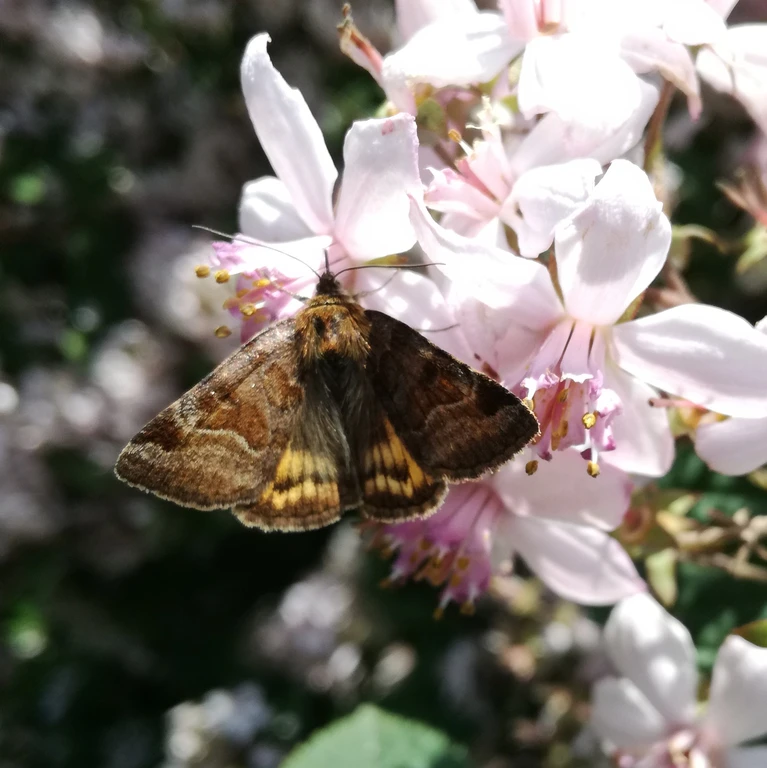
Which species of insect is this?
Euclidia glyphica
